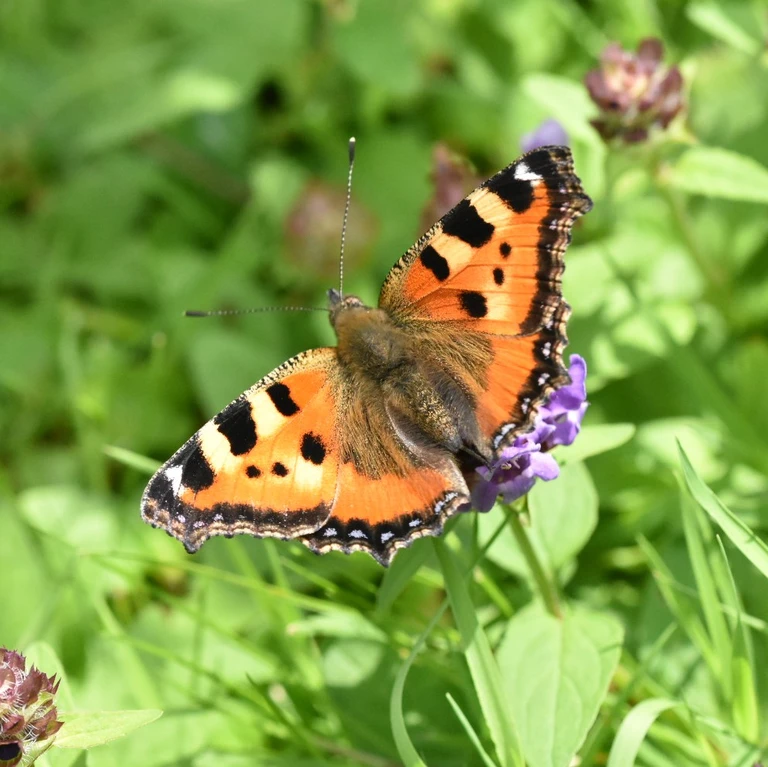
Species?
Aglais urticae
